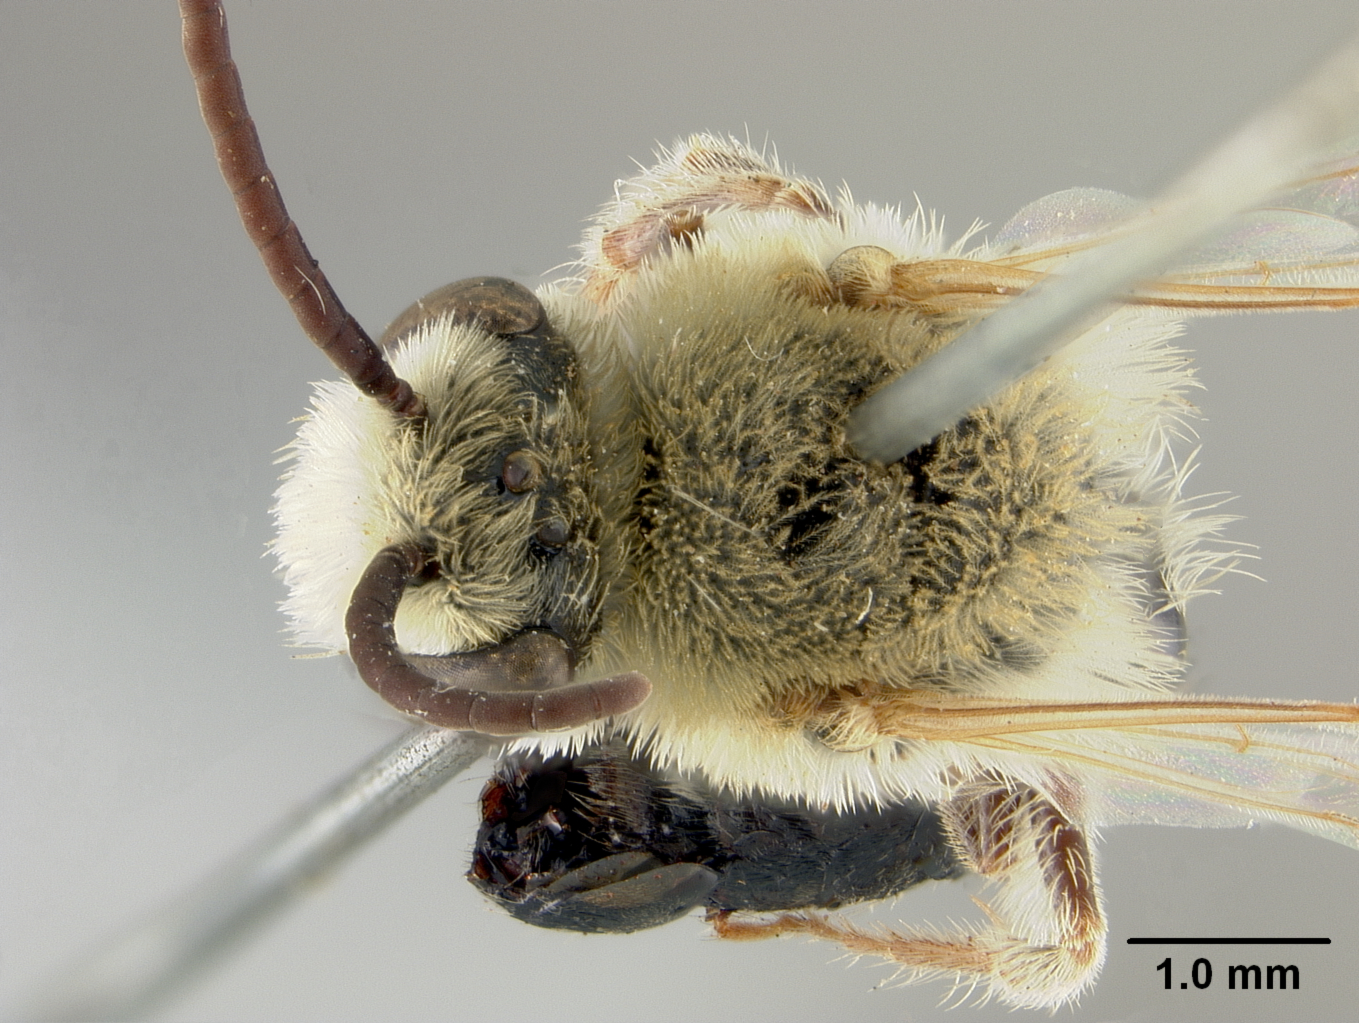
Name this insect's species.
Colletes crucis
